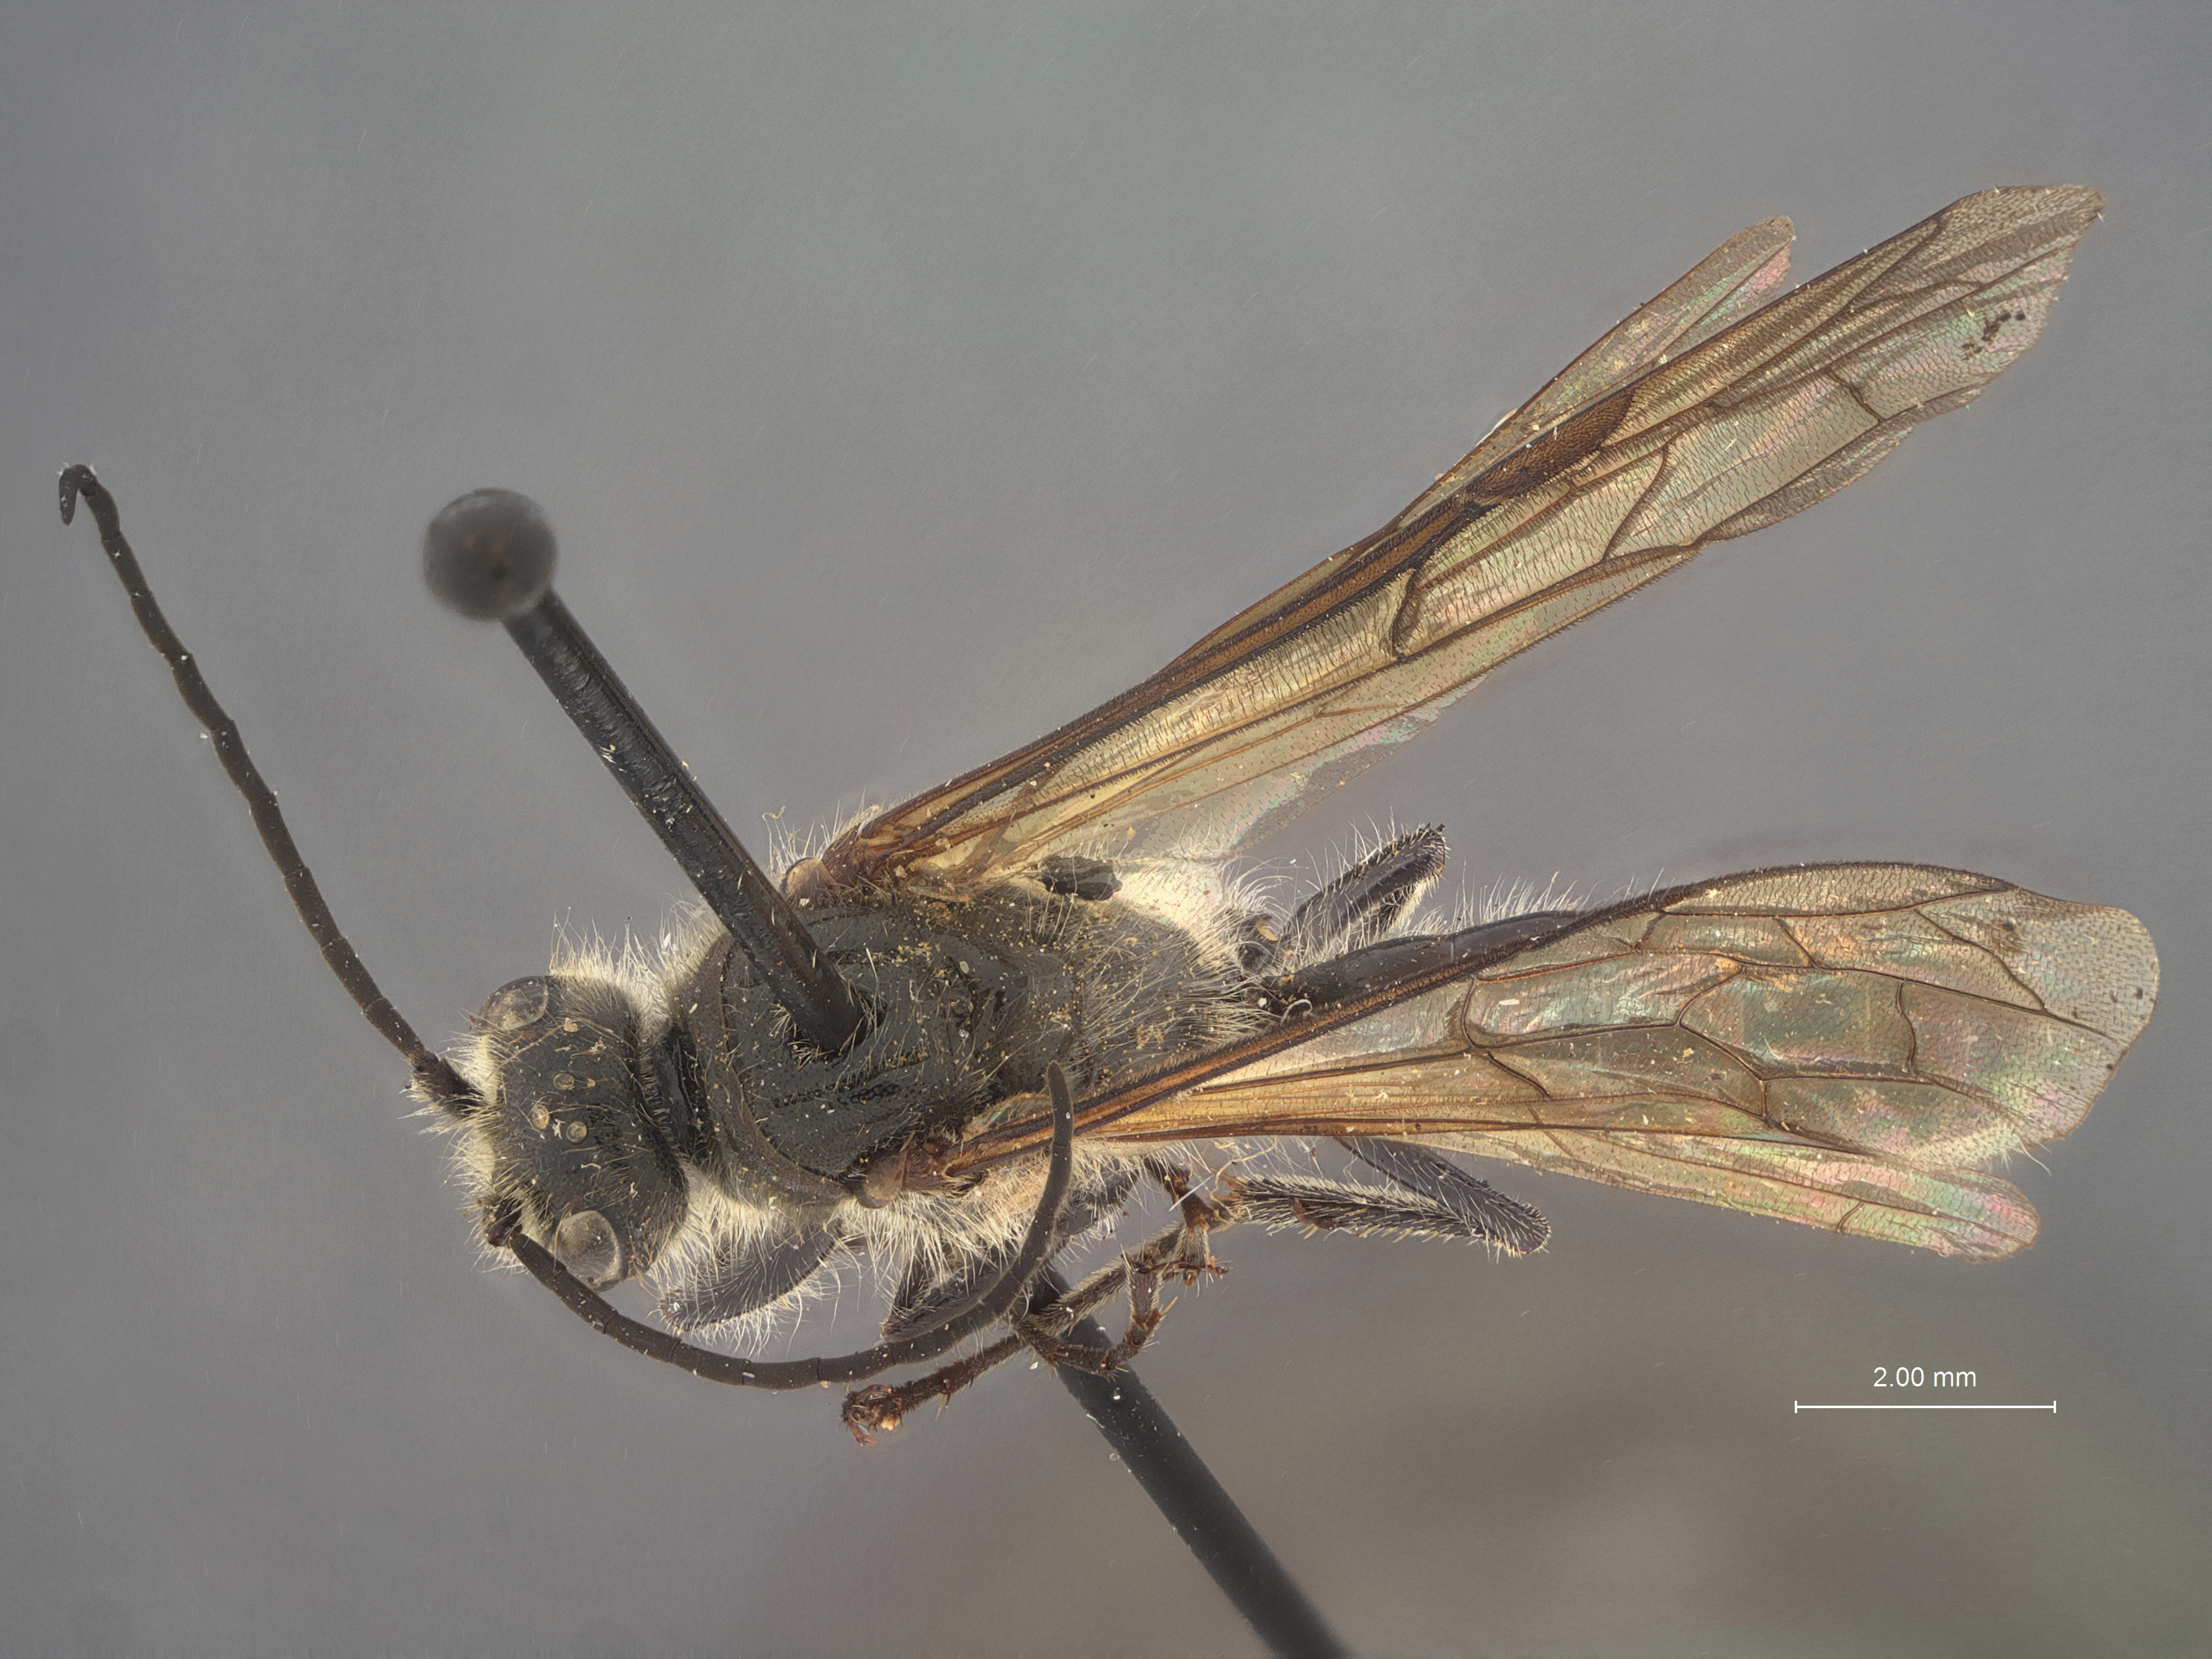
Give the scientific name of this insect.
Pseudelaphroptera maura
